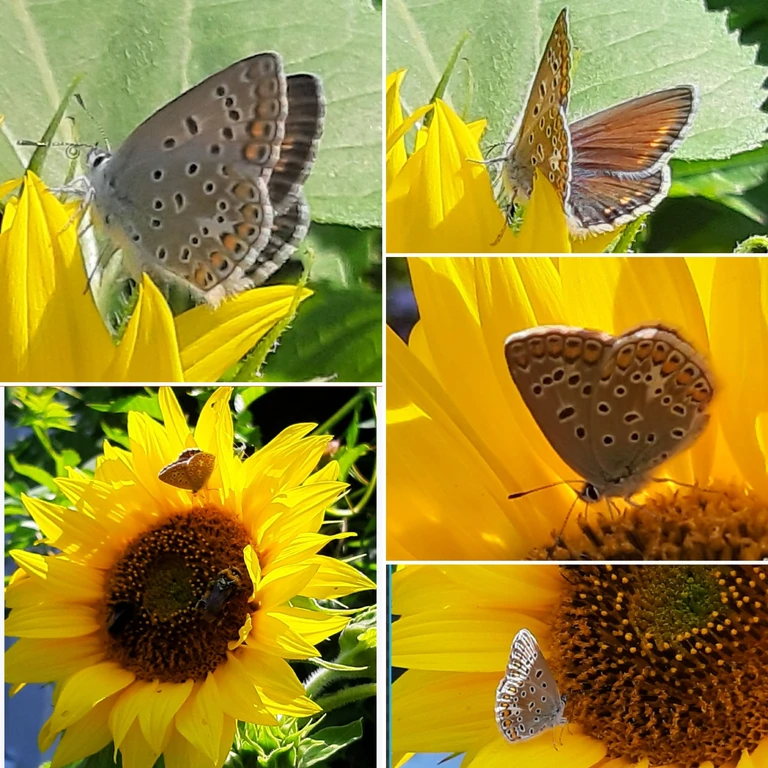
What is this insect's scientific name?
Polyommatus icarus
